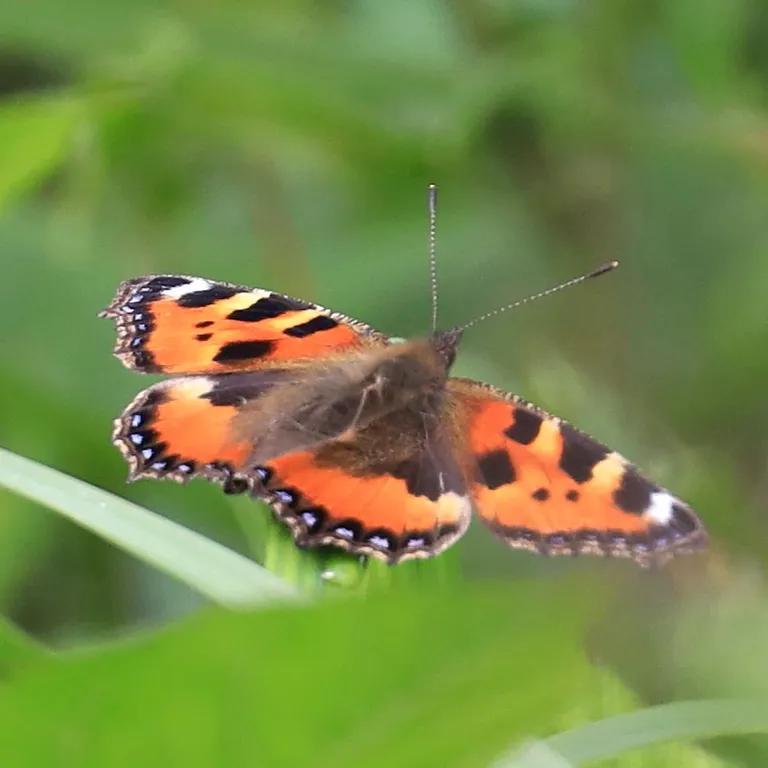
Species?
Aglais urticae
